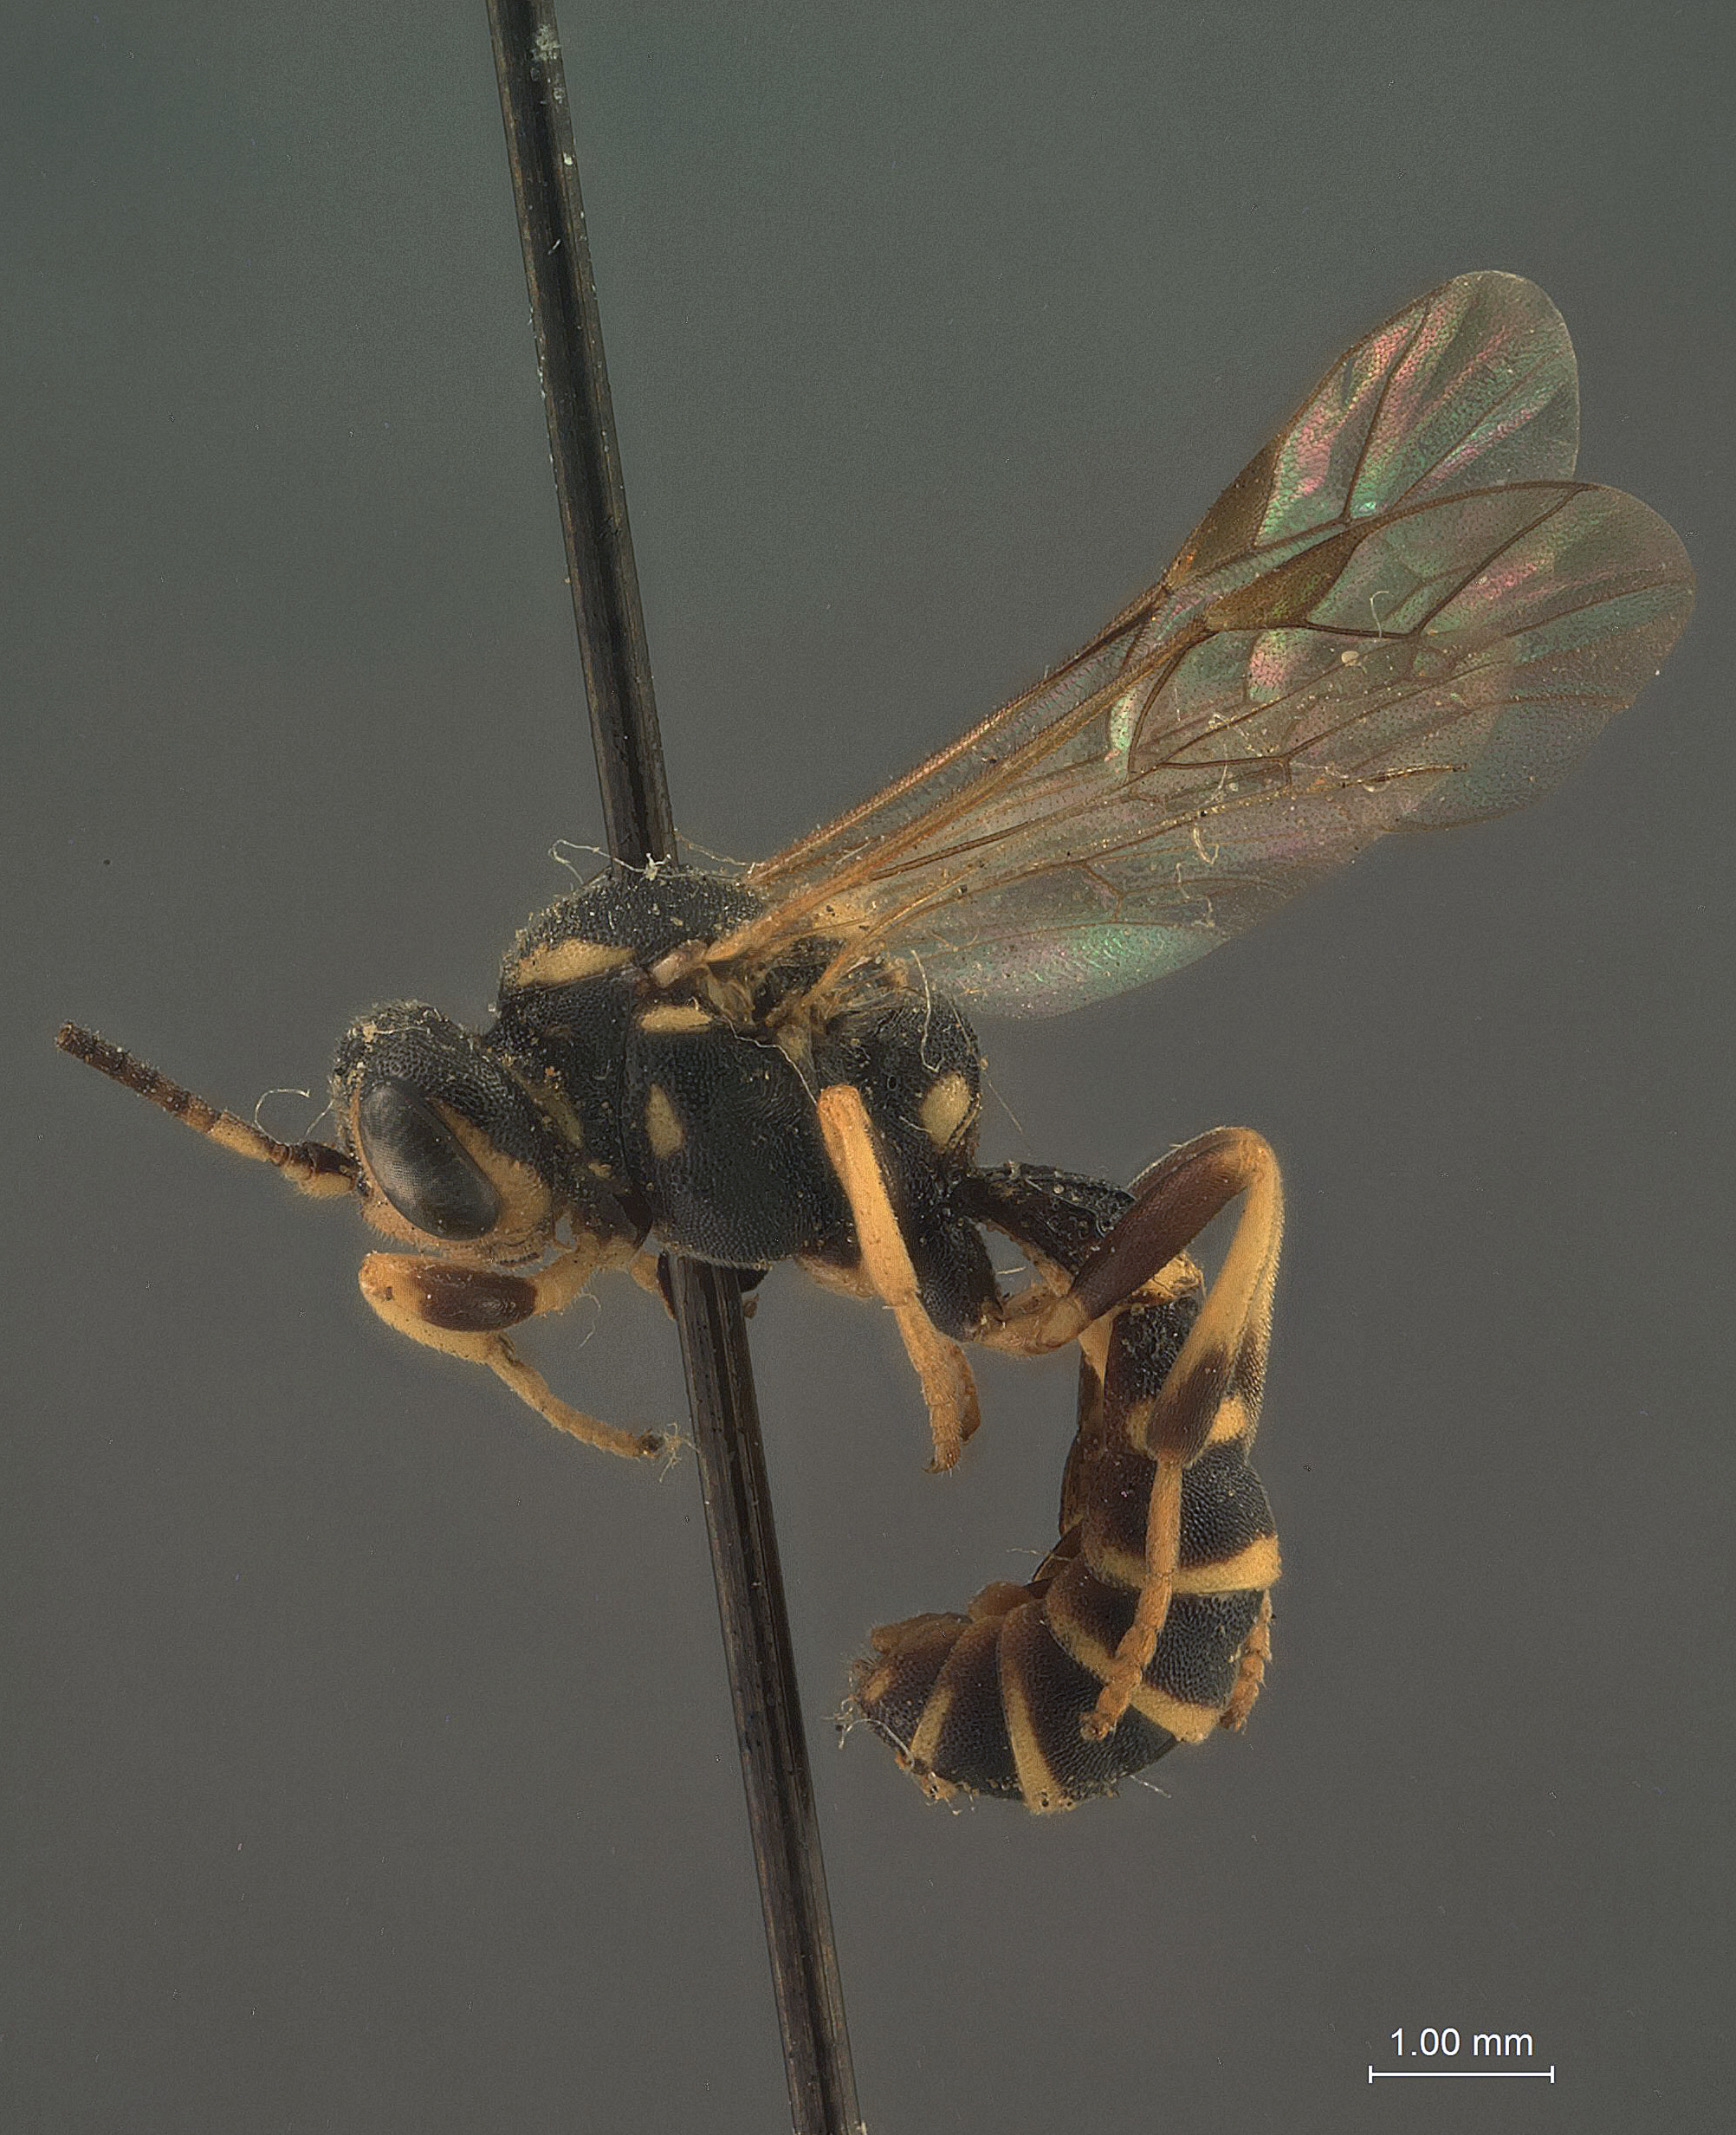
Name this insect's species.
Exenterus affinis
